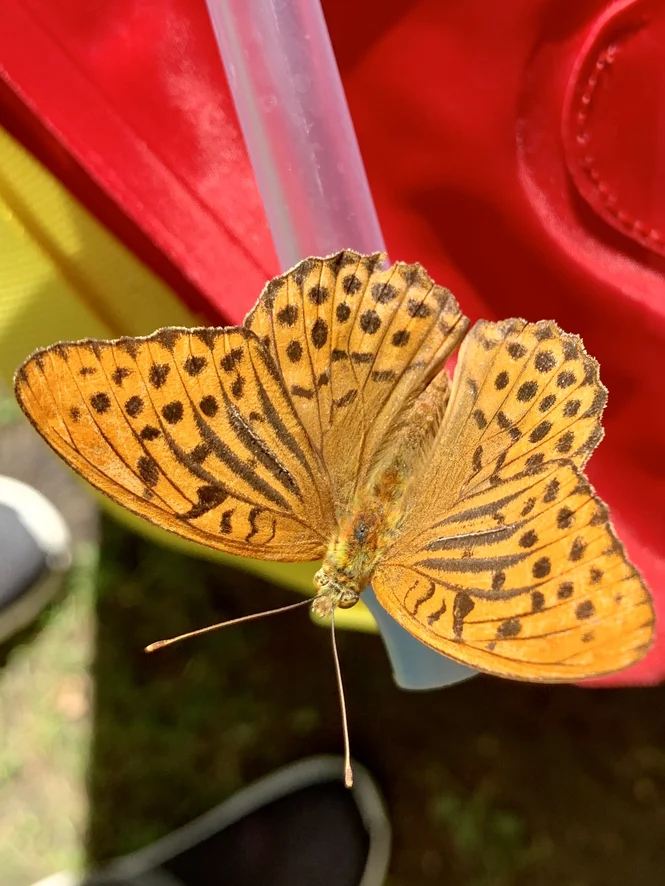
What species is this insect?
Argynnis paphia
